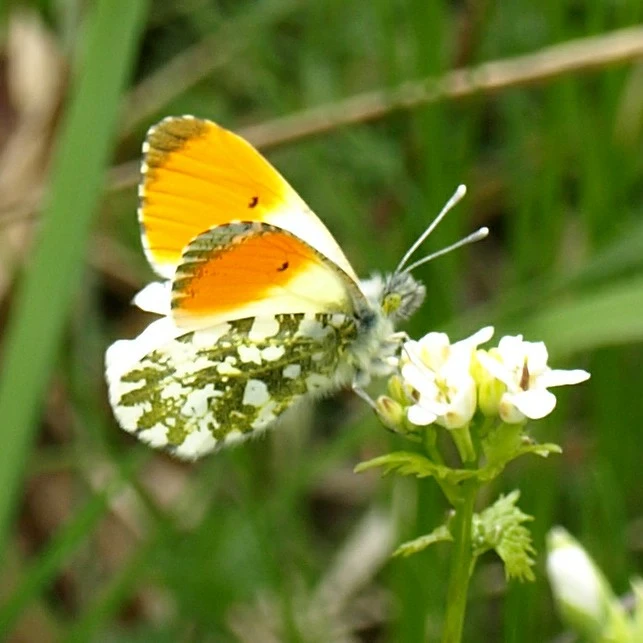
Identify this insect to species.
Anthocharis cardamines
